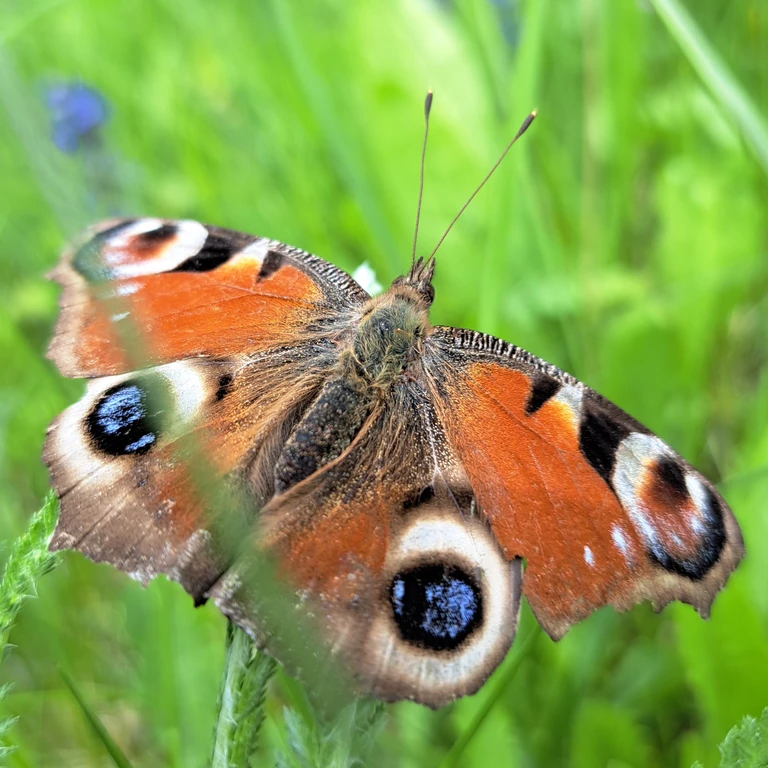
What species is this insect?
Aglais io
